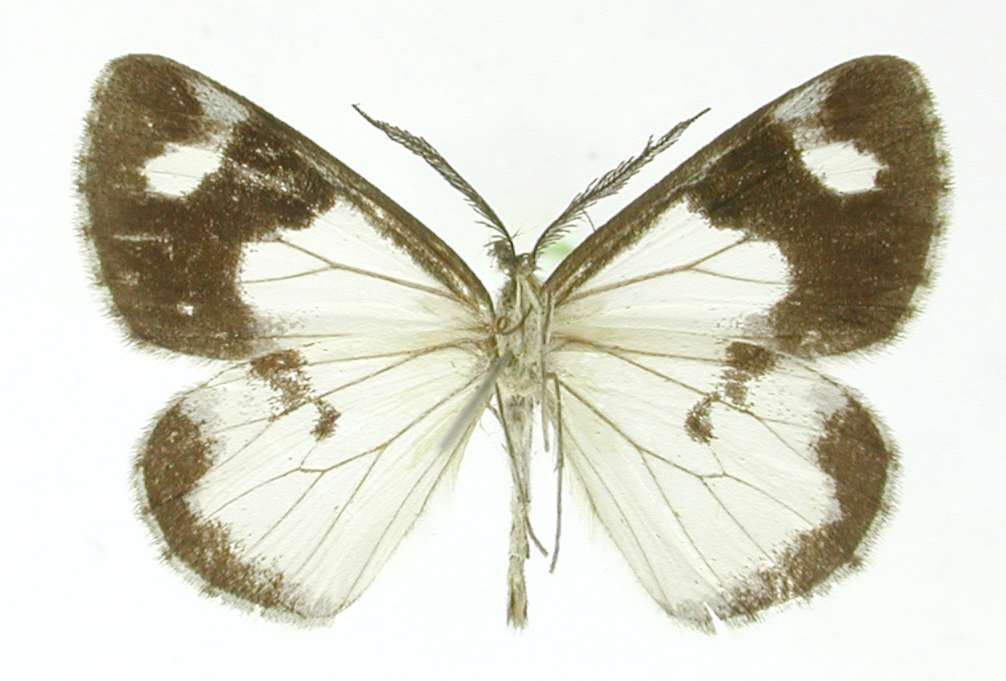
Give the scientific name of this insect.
Devarodes xeron
